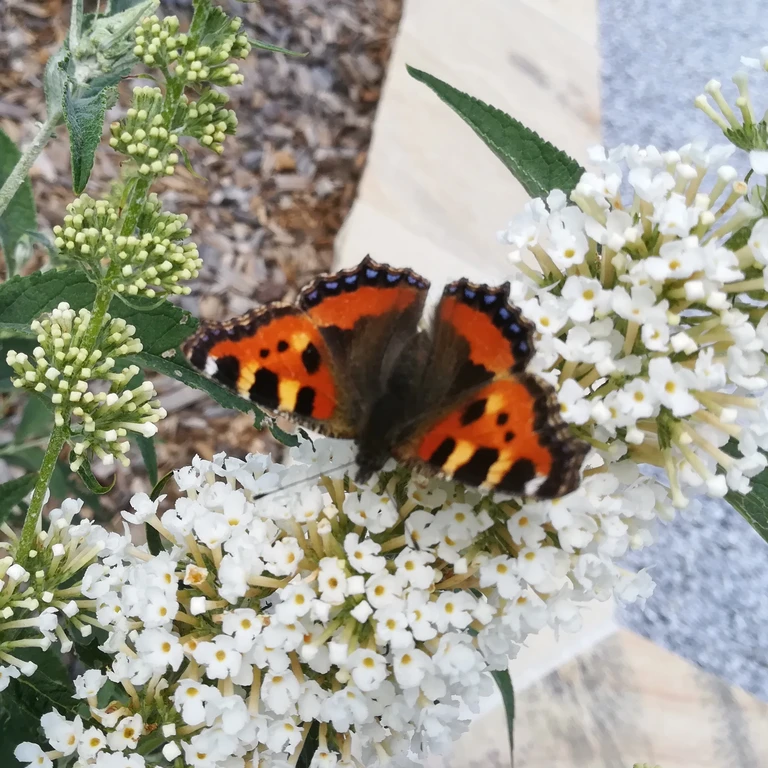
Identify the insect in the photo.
Aglais urticae
